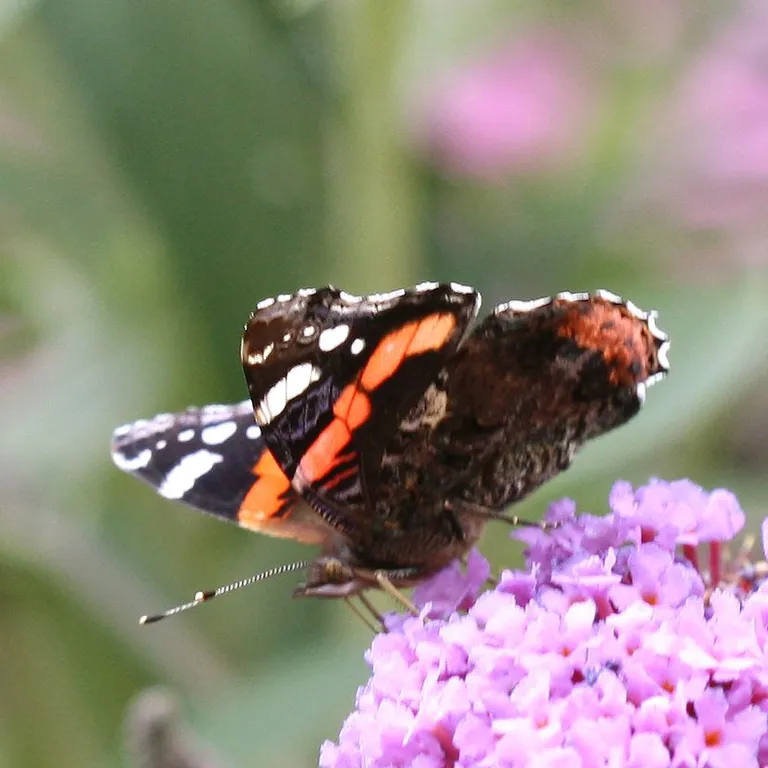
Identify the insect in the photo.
Vanessa atalanta
